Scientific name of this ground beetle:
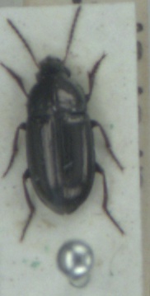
Amara tibialis
